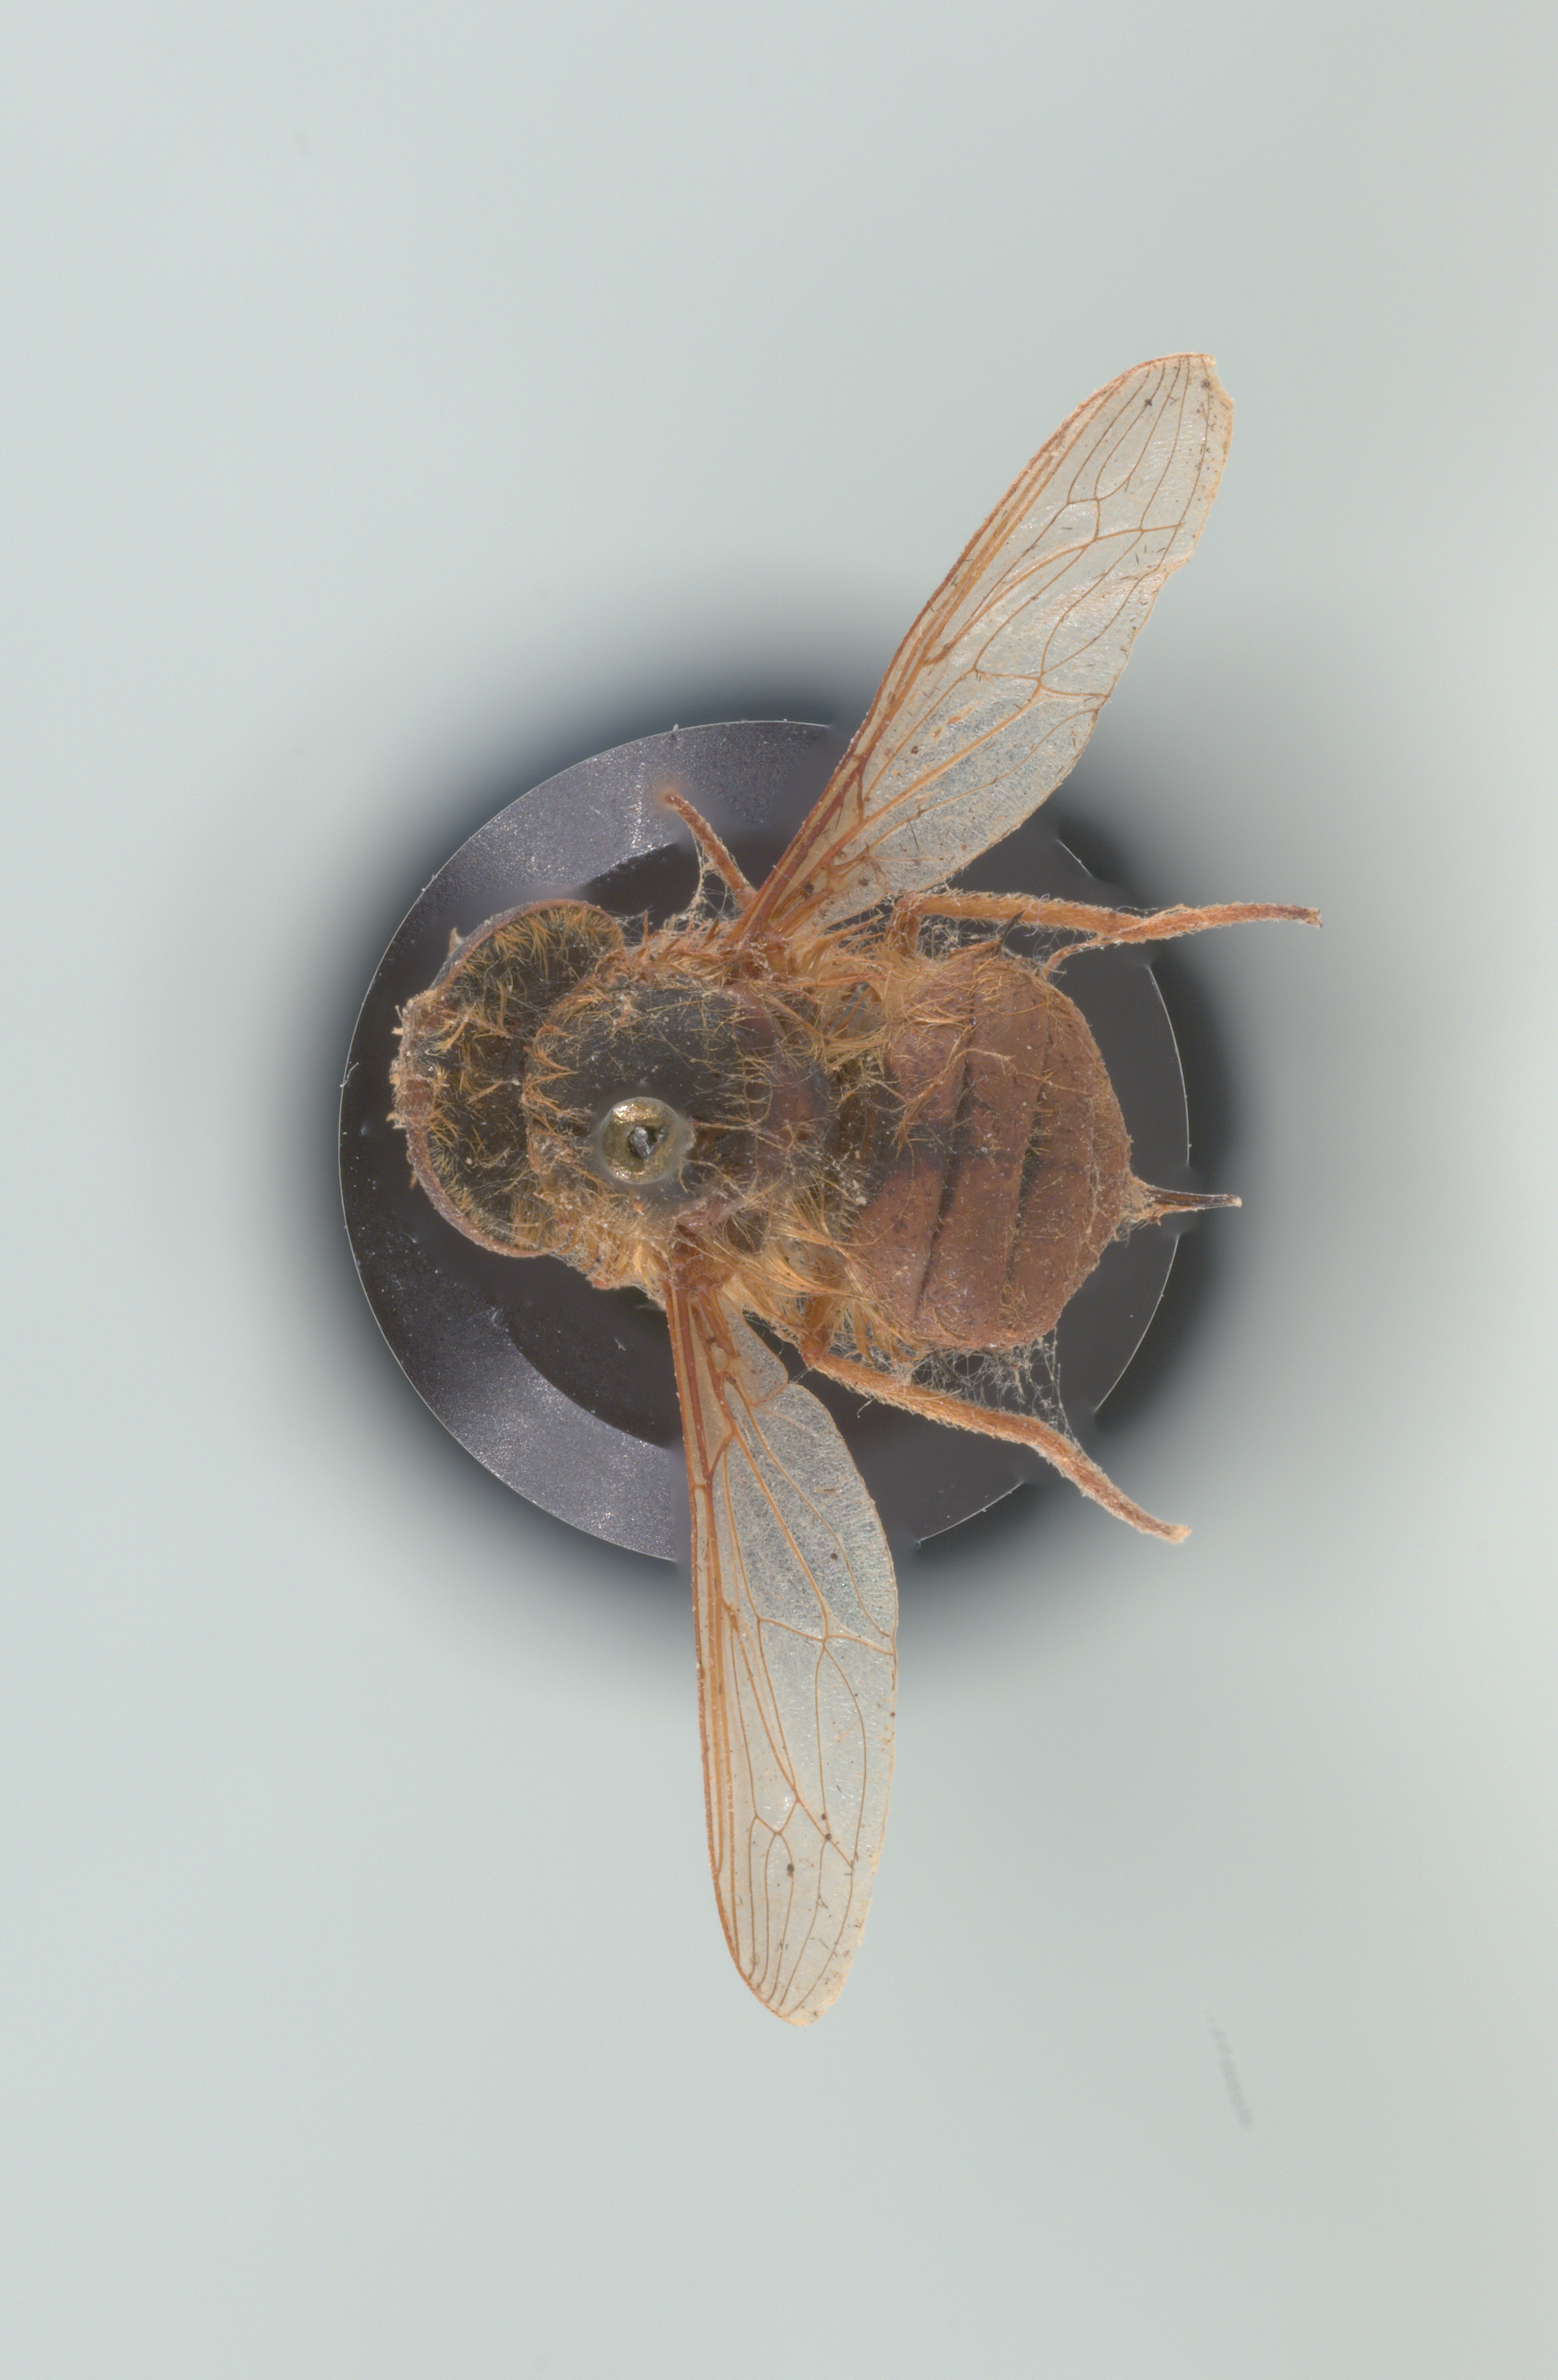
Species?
Neorhynchocephalus sulphureus
